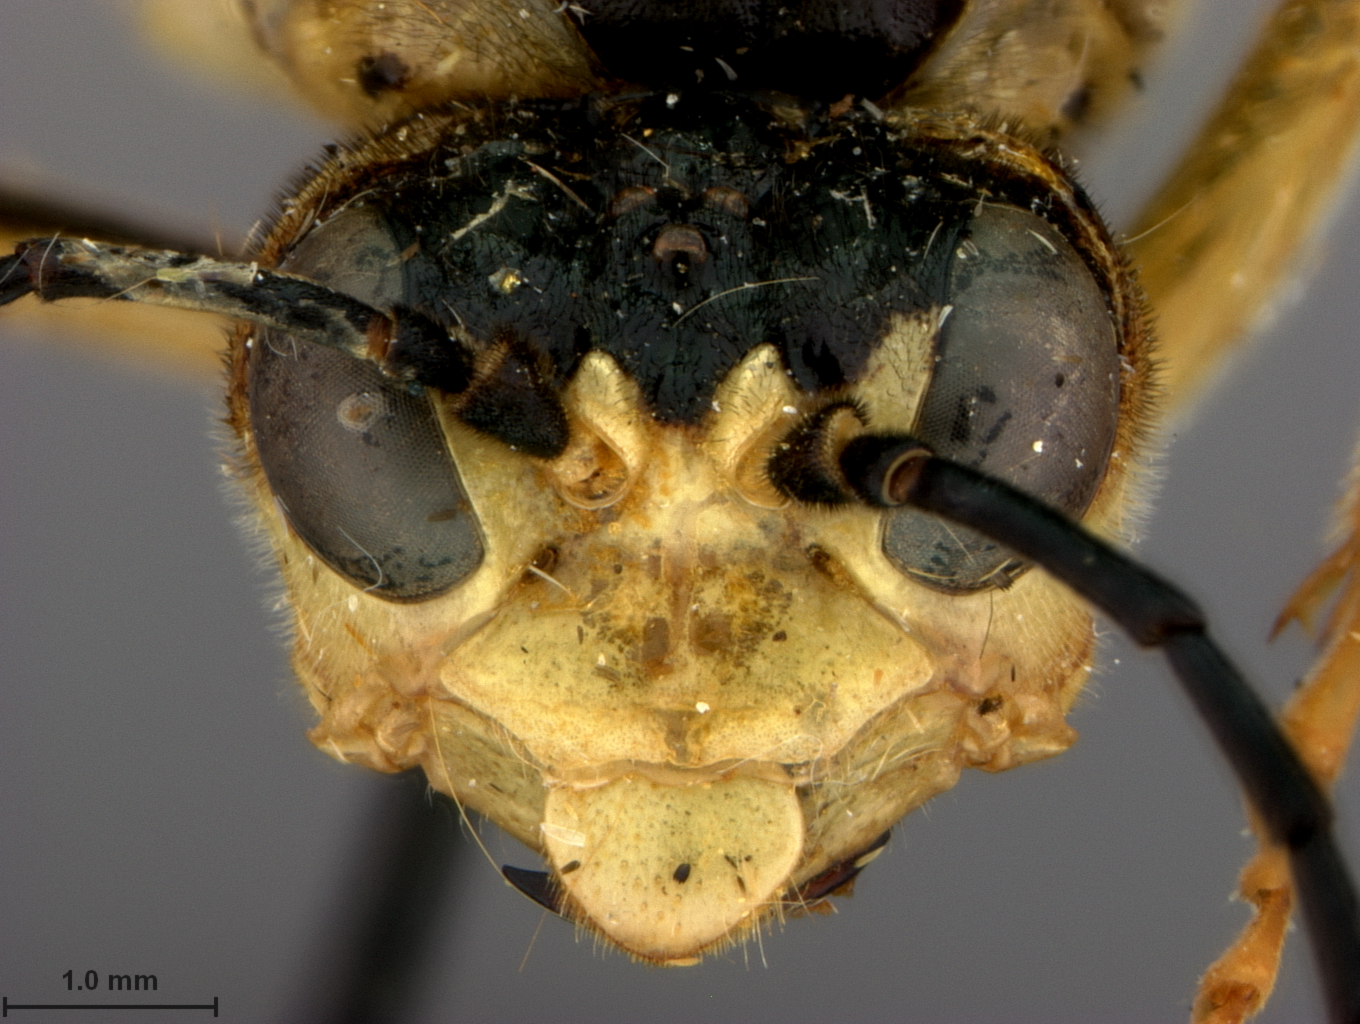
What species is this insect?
Tenthredo pseudopeus
